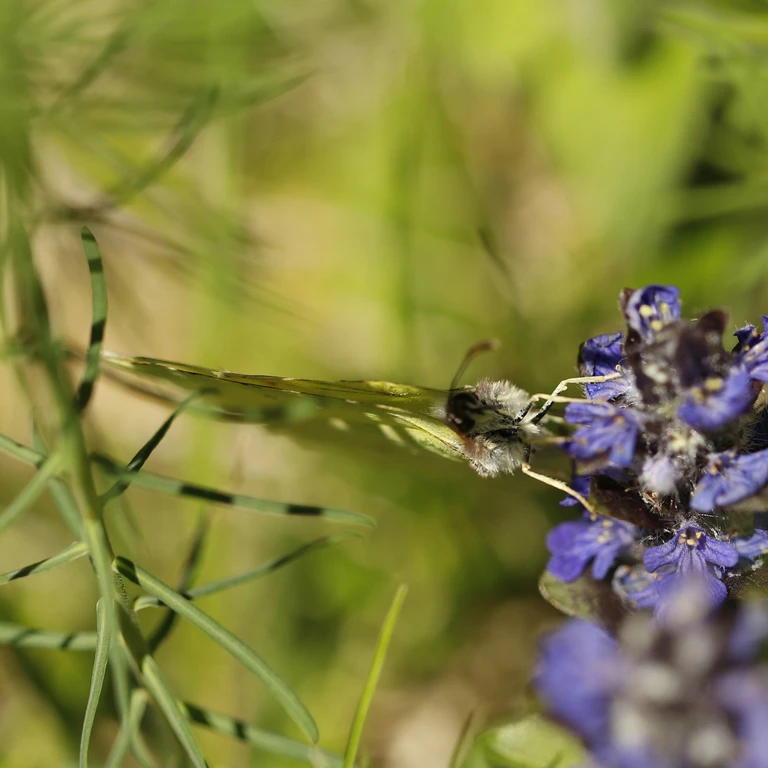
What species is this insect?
Gonepteryx rhamni
